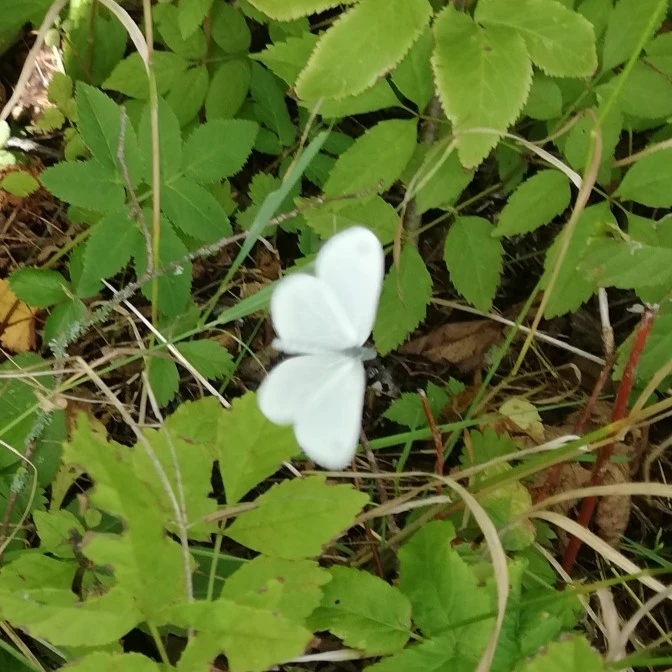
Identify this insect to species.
Leptidea sinapis/juvernica
